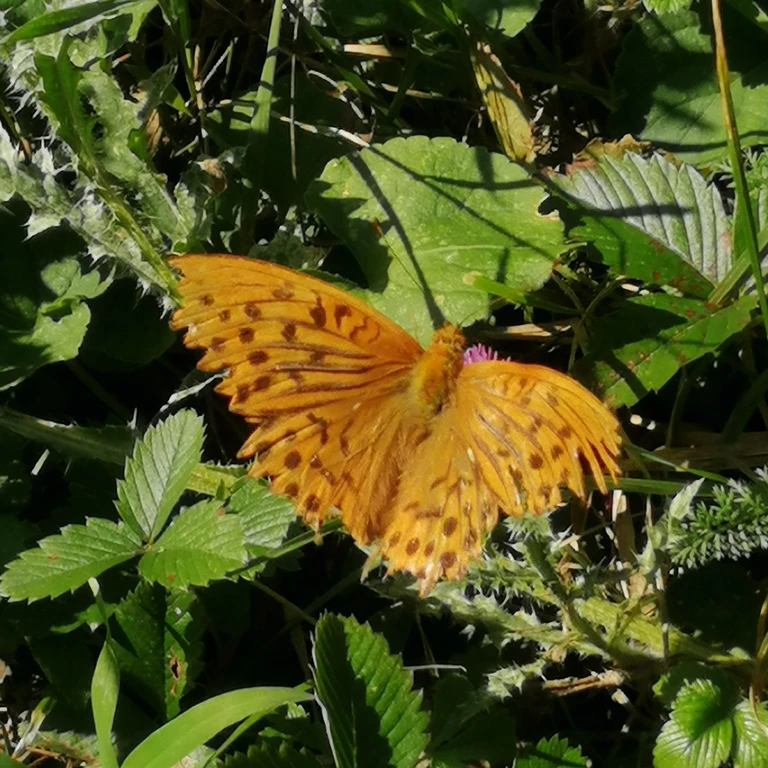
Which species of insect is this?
Argynnis paphia
